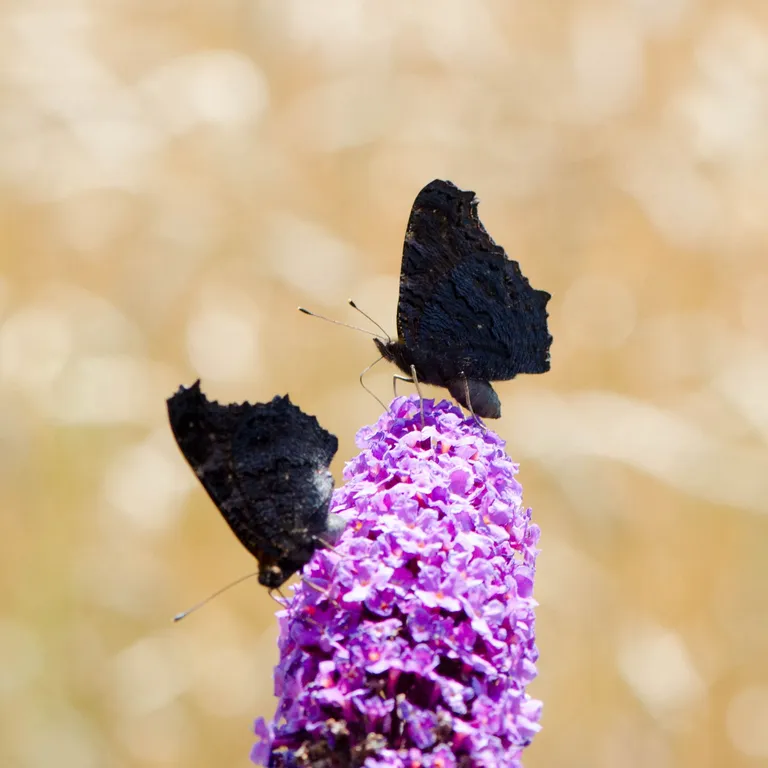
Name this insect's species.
Aglais io
